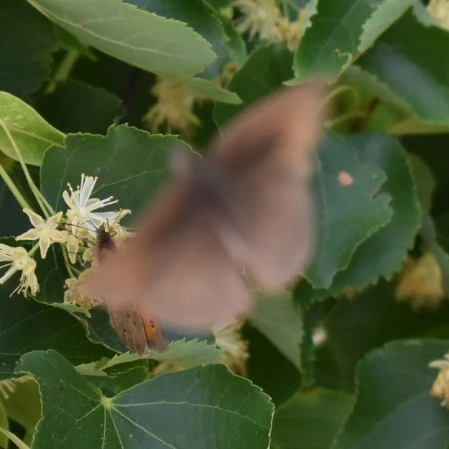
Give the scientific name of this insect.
Maniola jurtina
